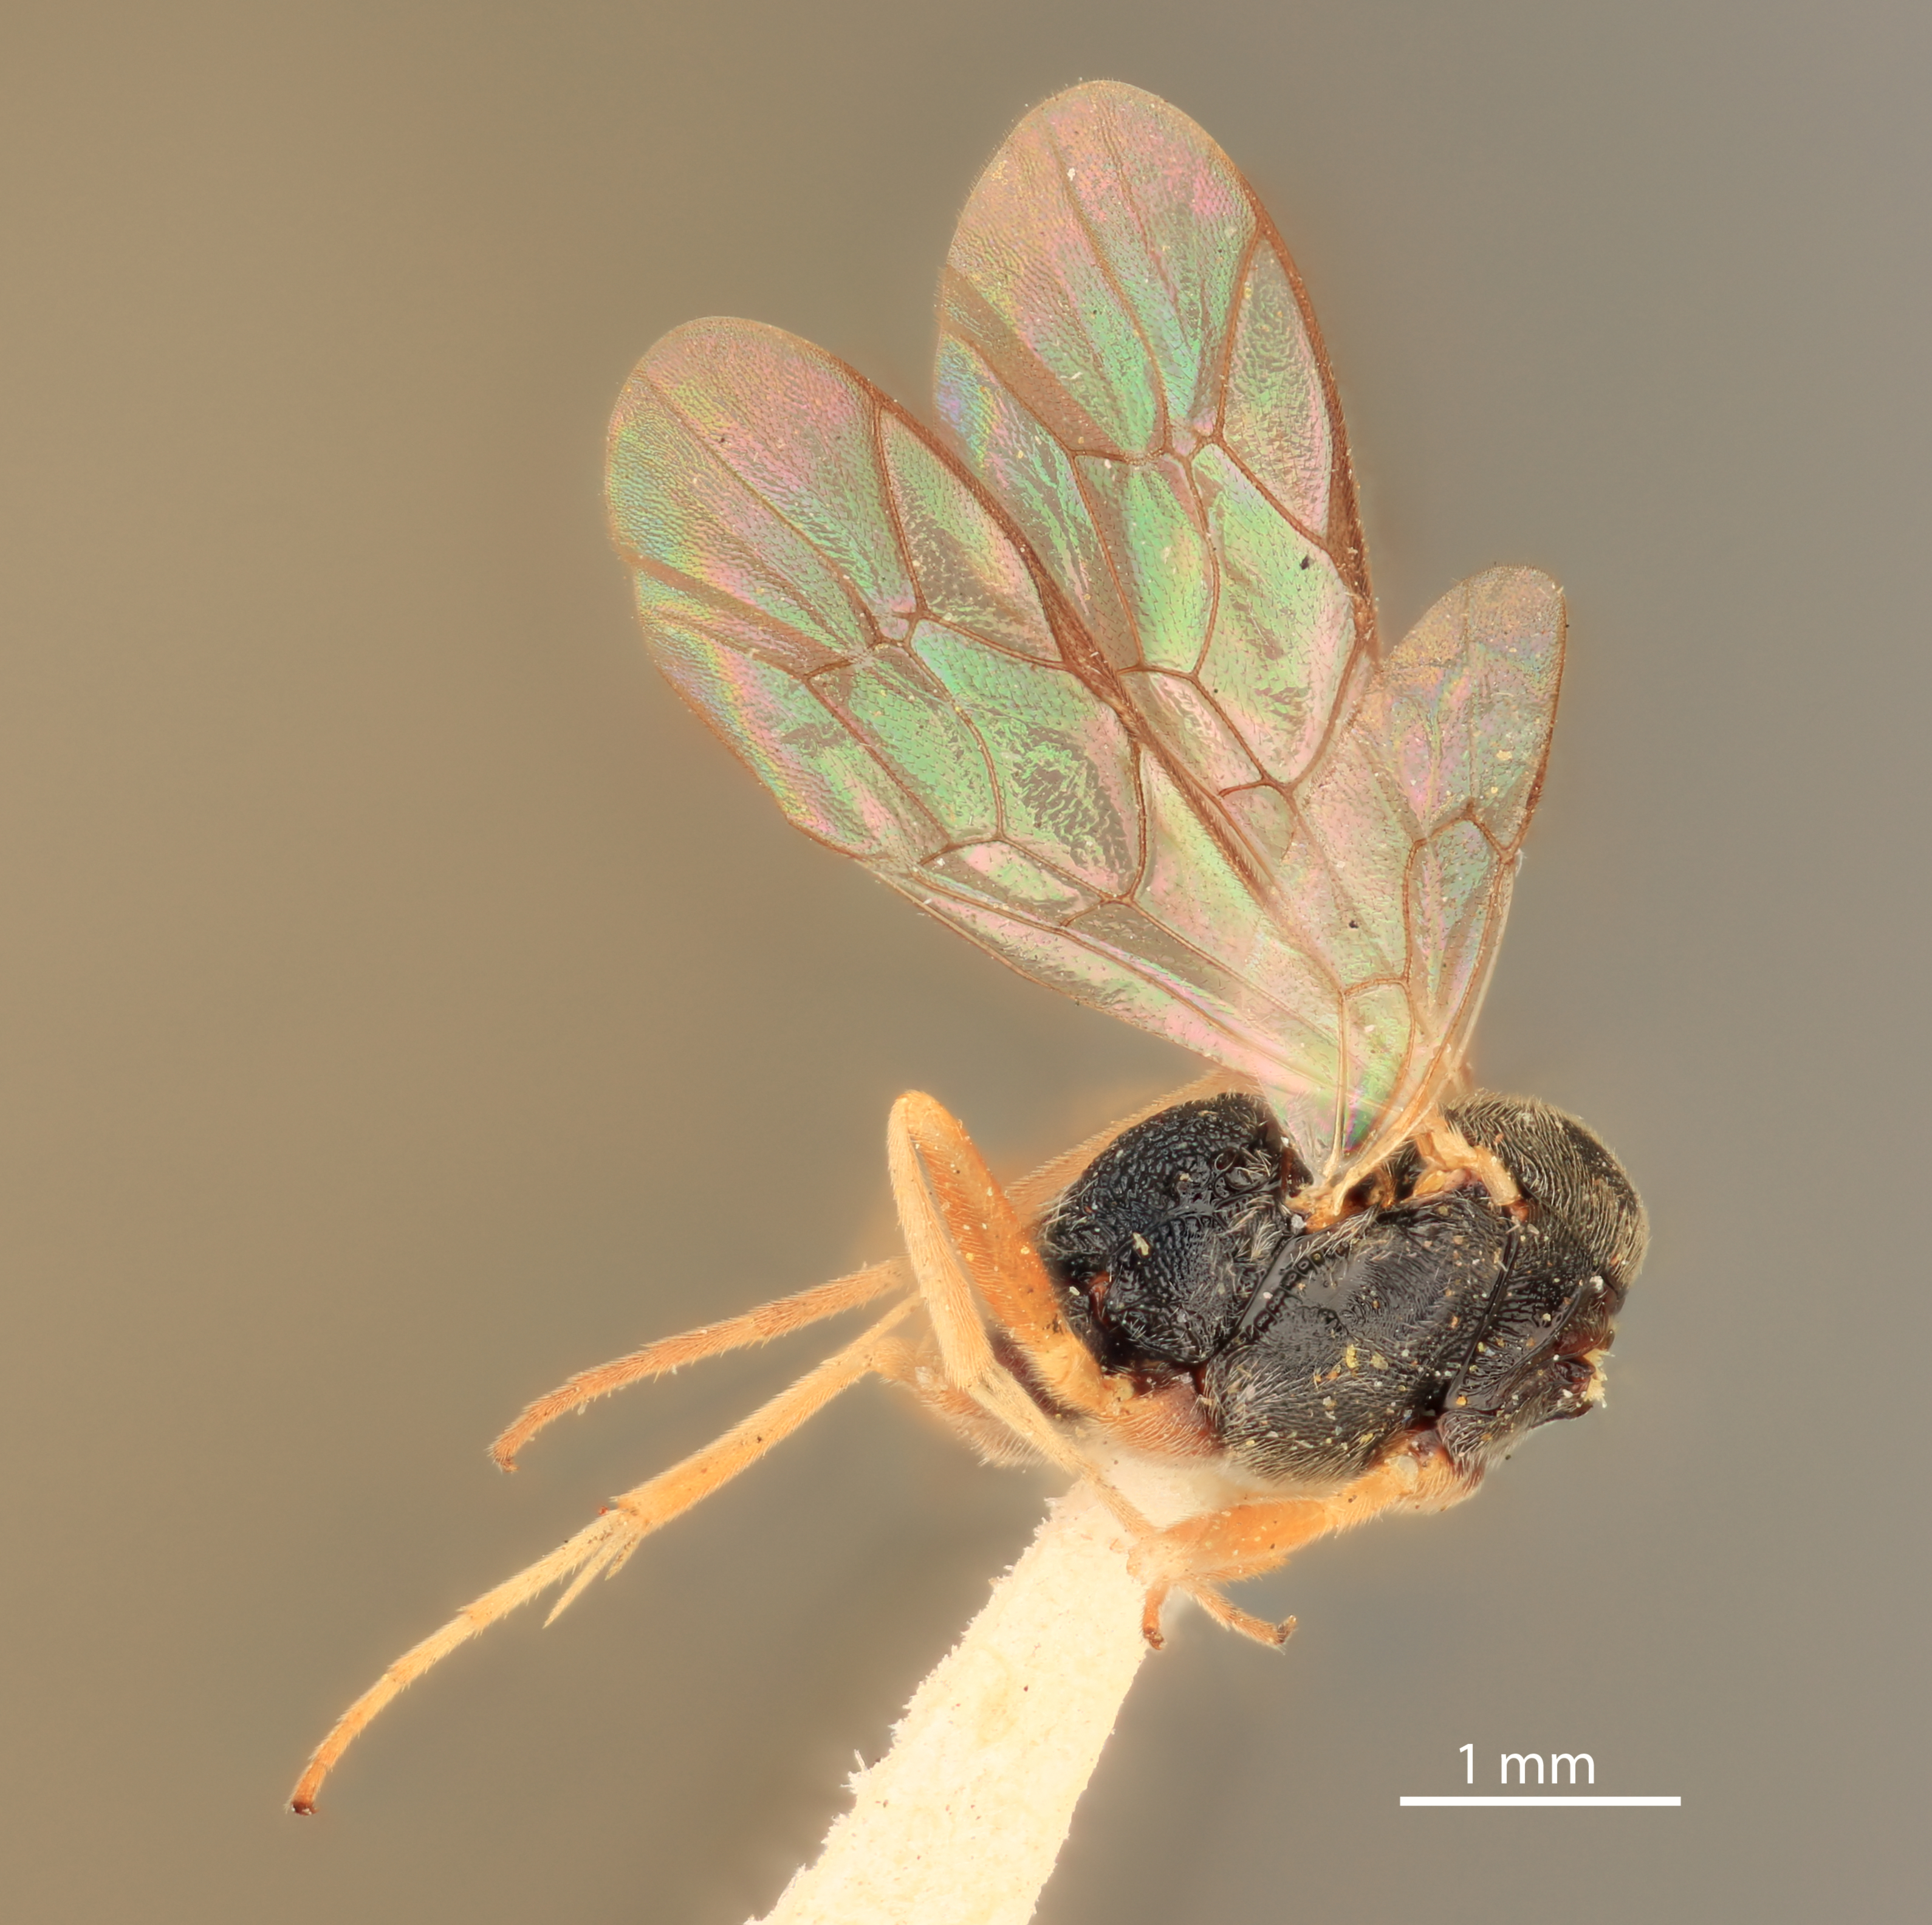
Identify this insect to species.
Pseudocasinaria ceanathi
